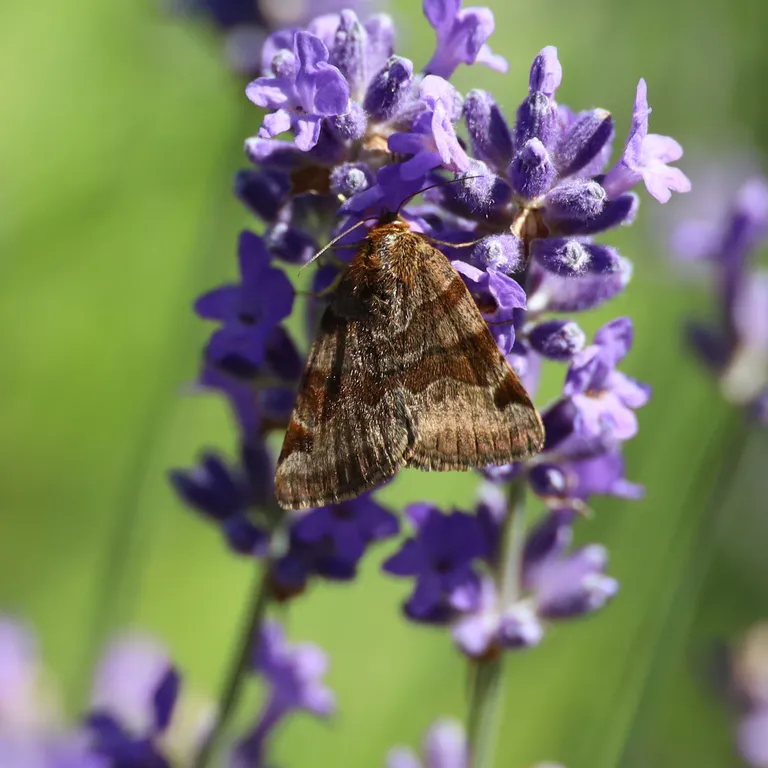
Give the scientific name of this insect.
Euclidia glyphica
